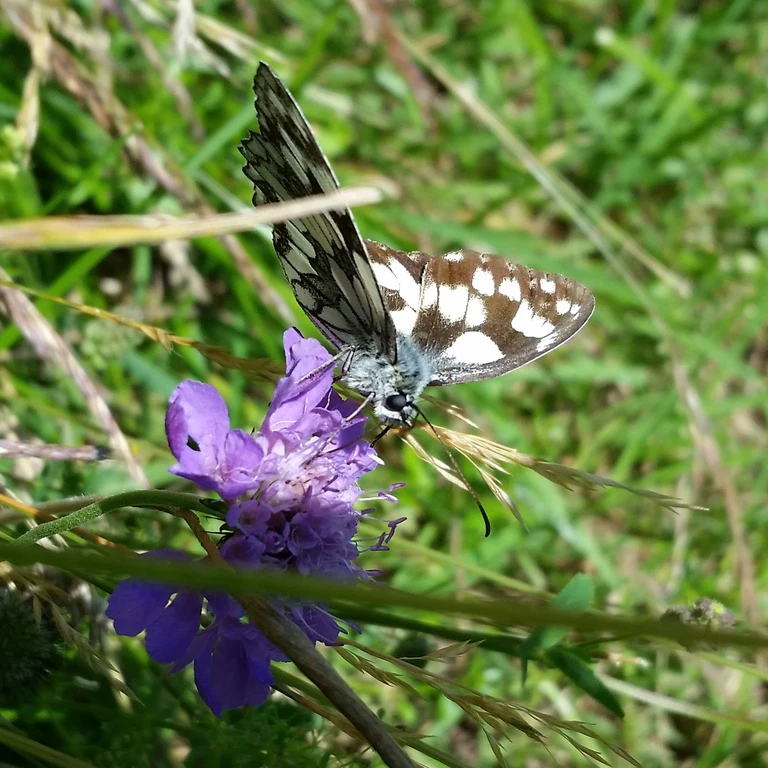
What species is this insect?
Melanargia galathea
